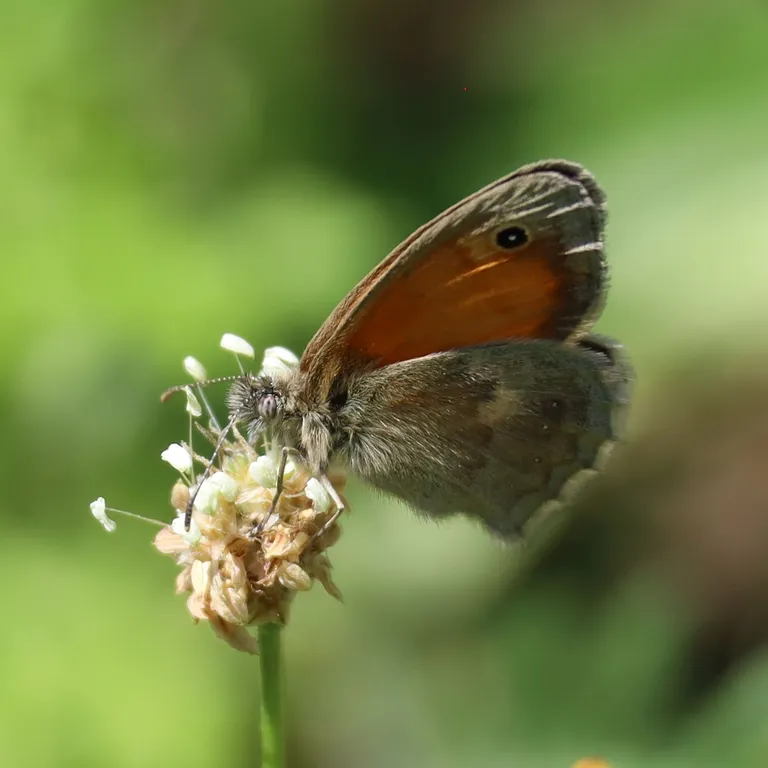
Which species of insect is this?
Coenonympha pamphilus
